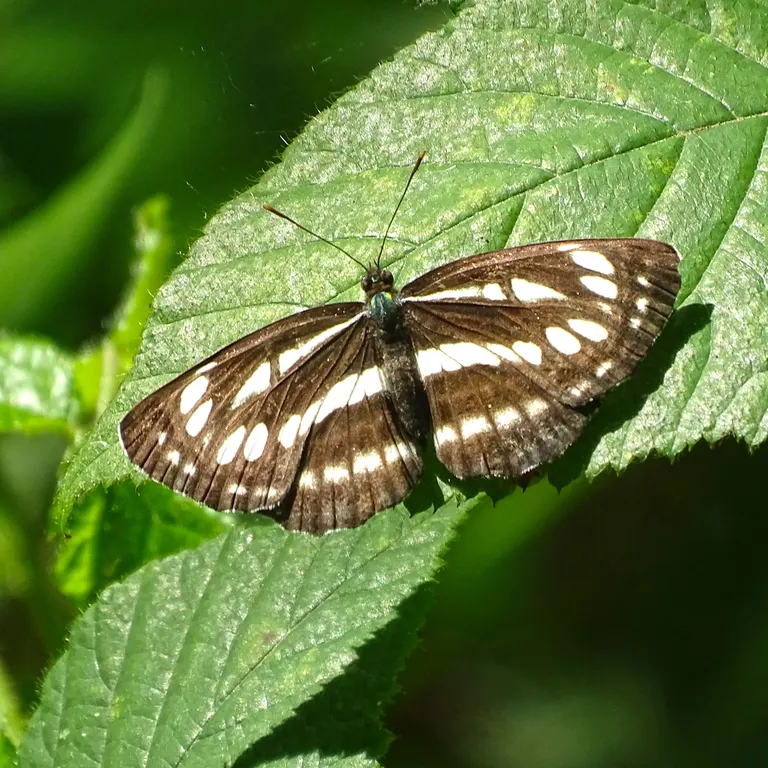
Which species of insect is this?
Neptis sappho
